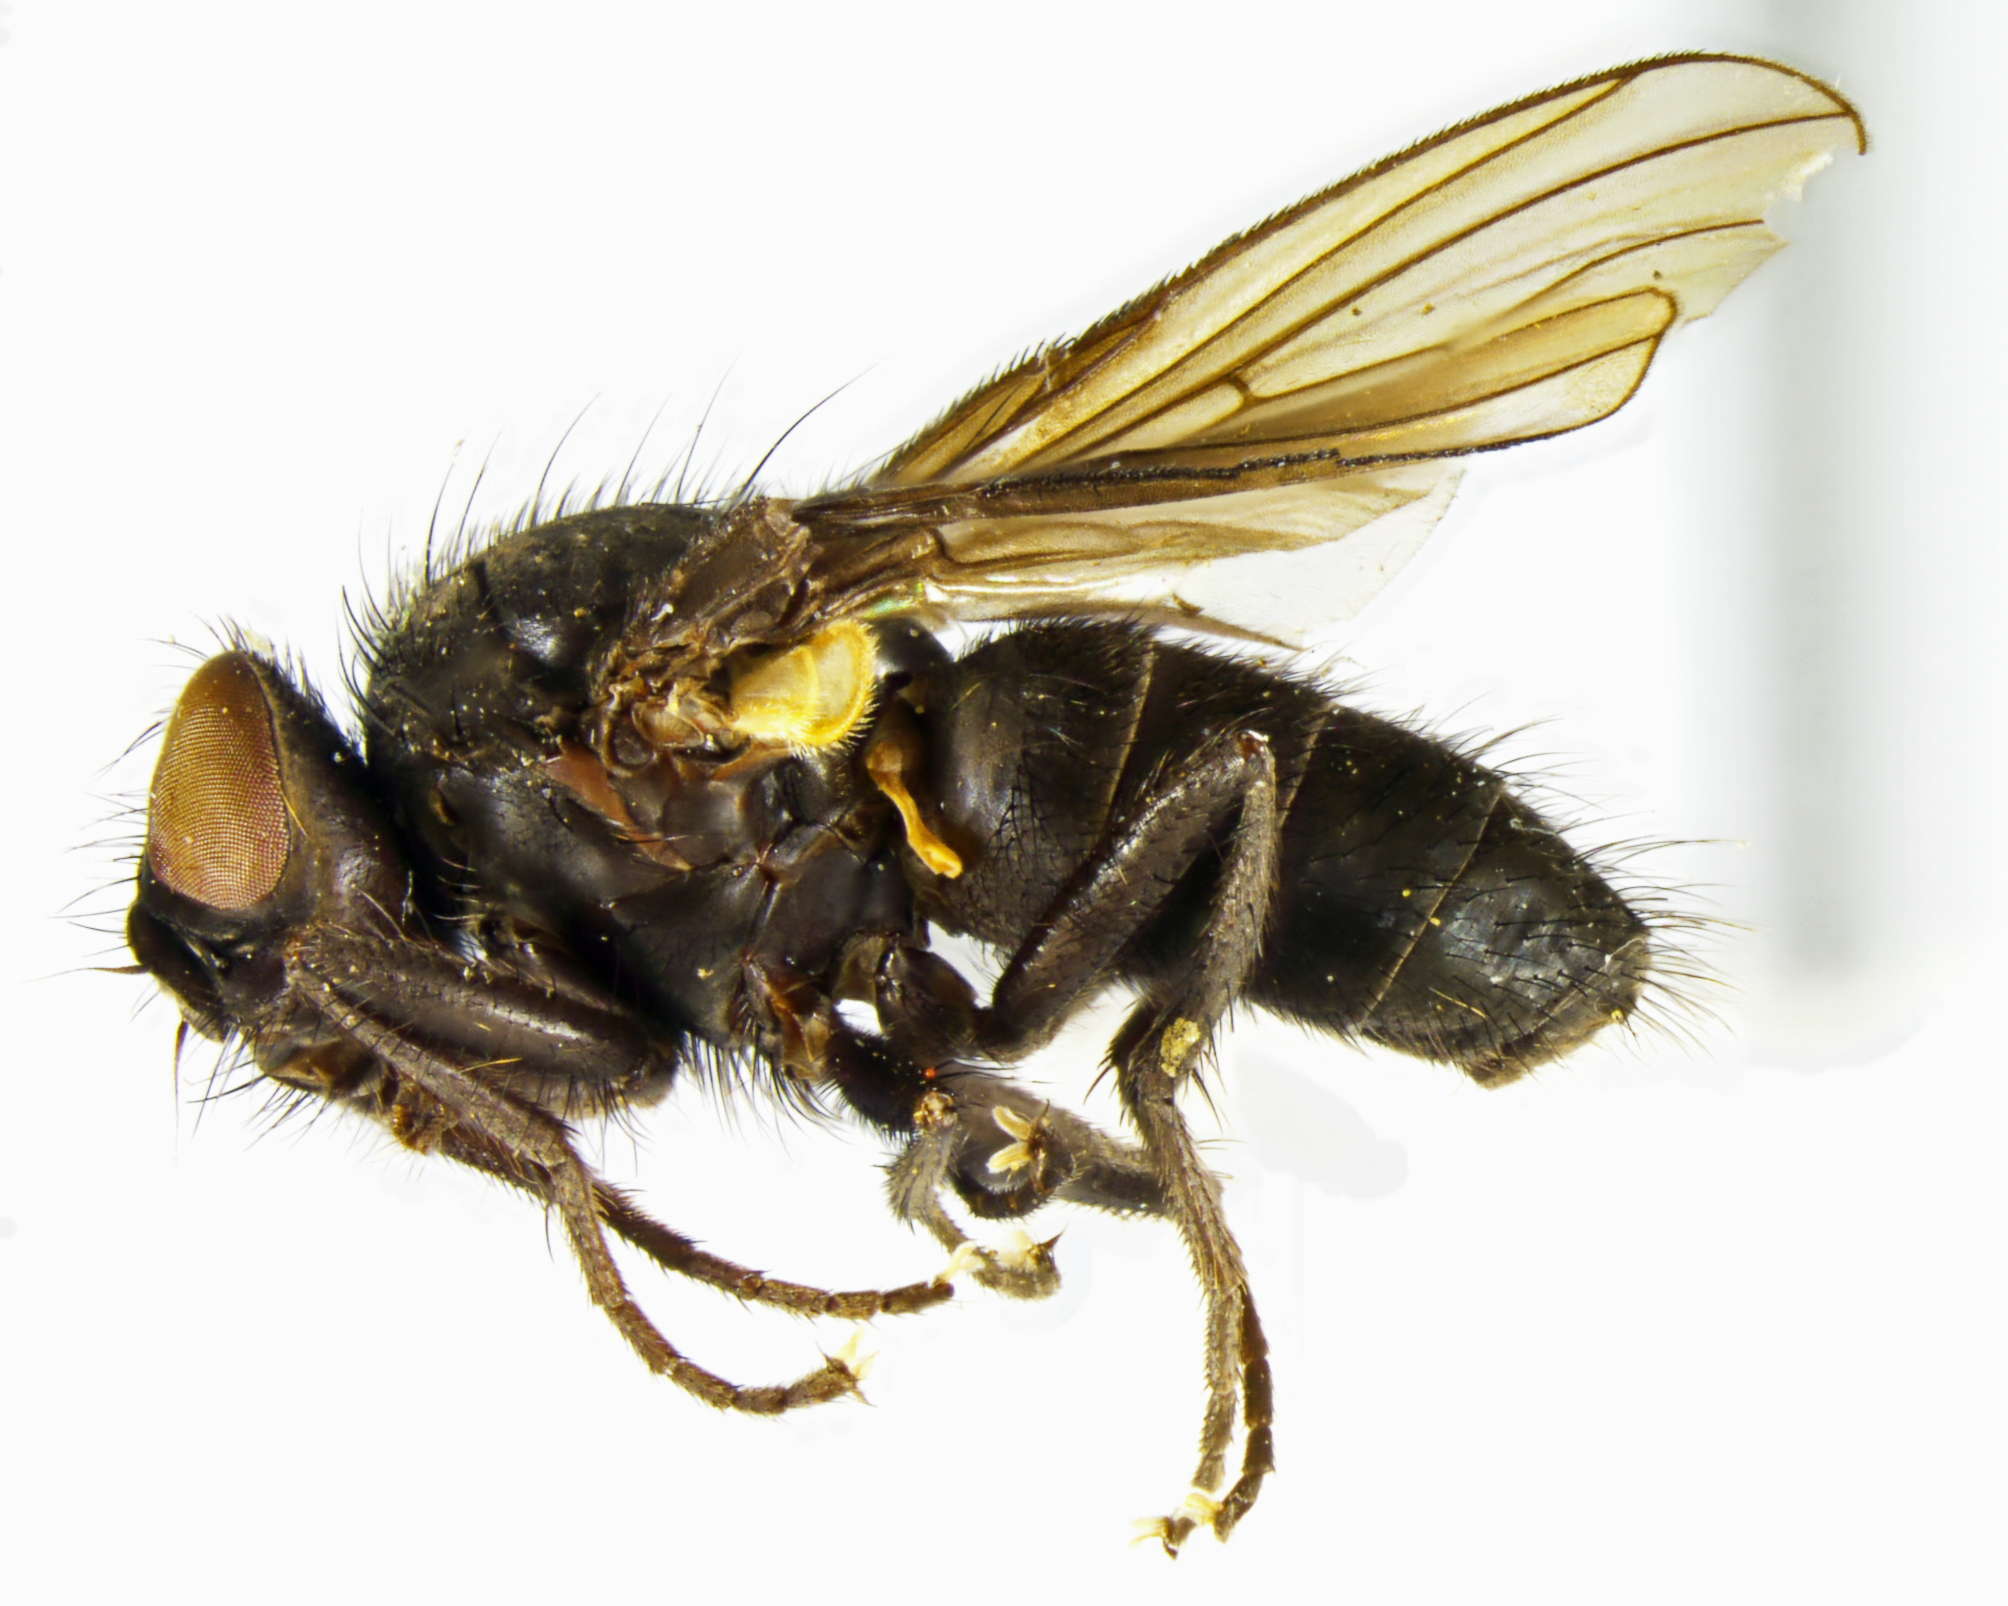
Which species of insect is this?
Spilogona barrowensis
